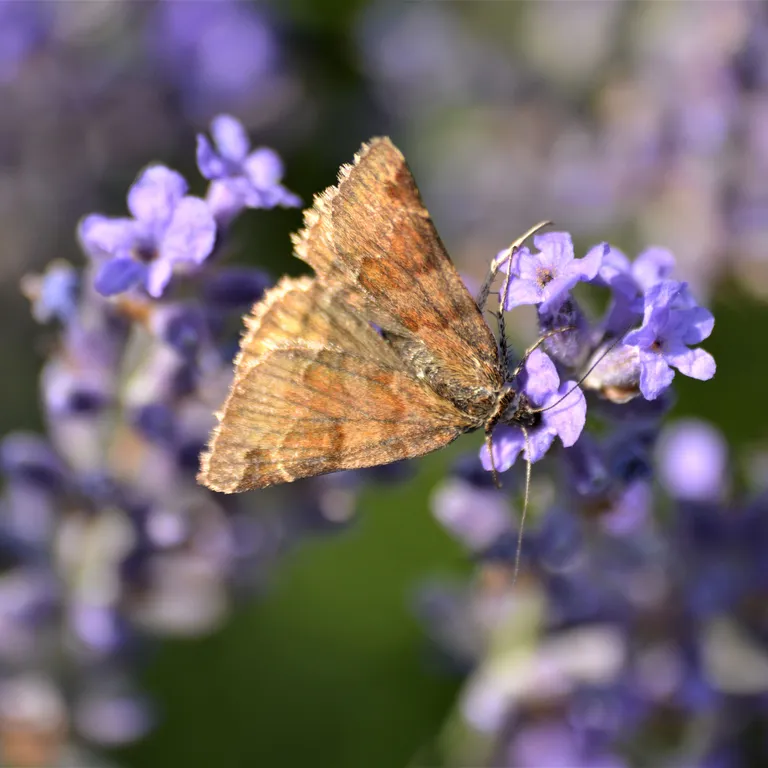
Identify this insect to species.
Euclidia glyphica
